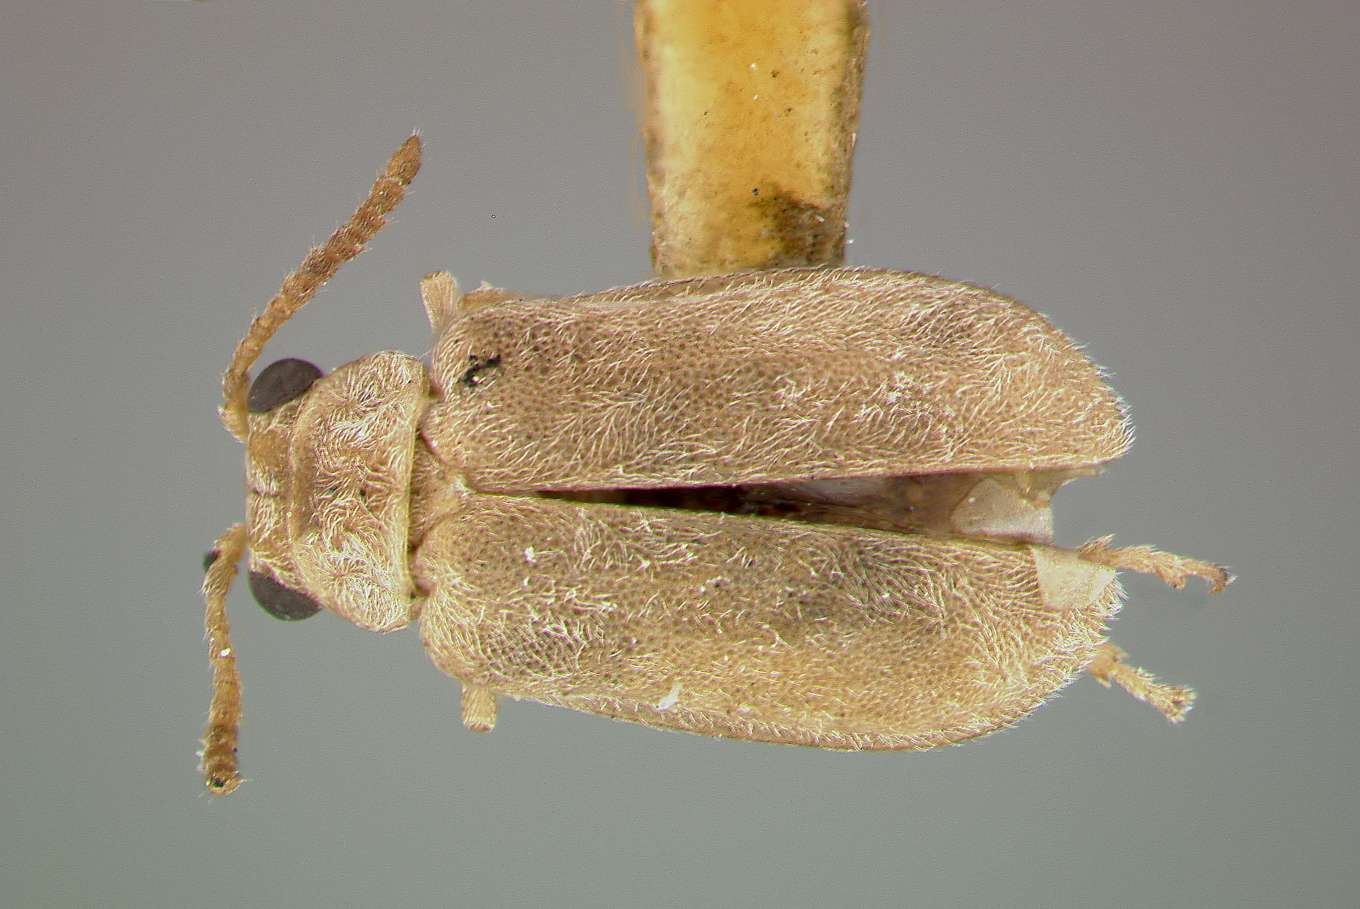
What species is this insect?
Monoxia brisleyi
